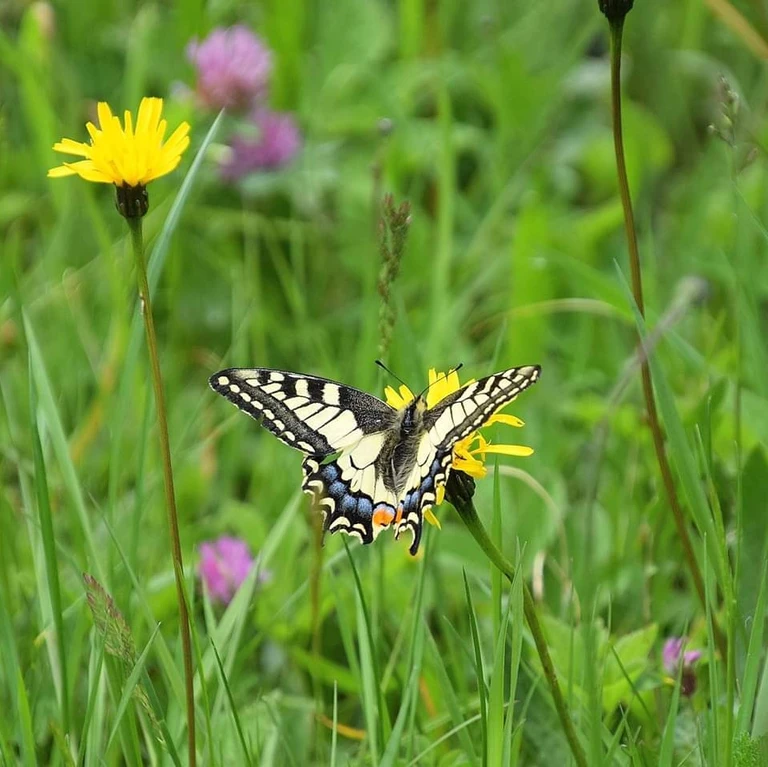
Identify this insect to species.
Papilio machaon
